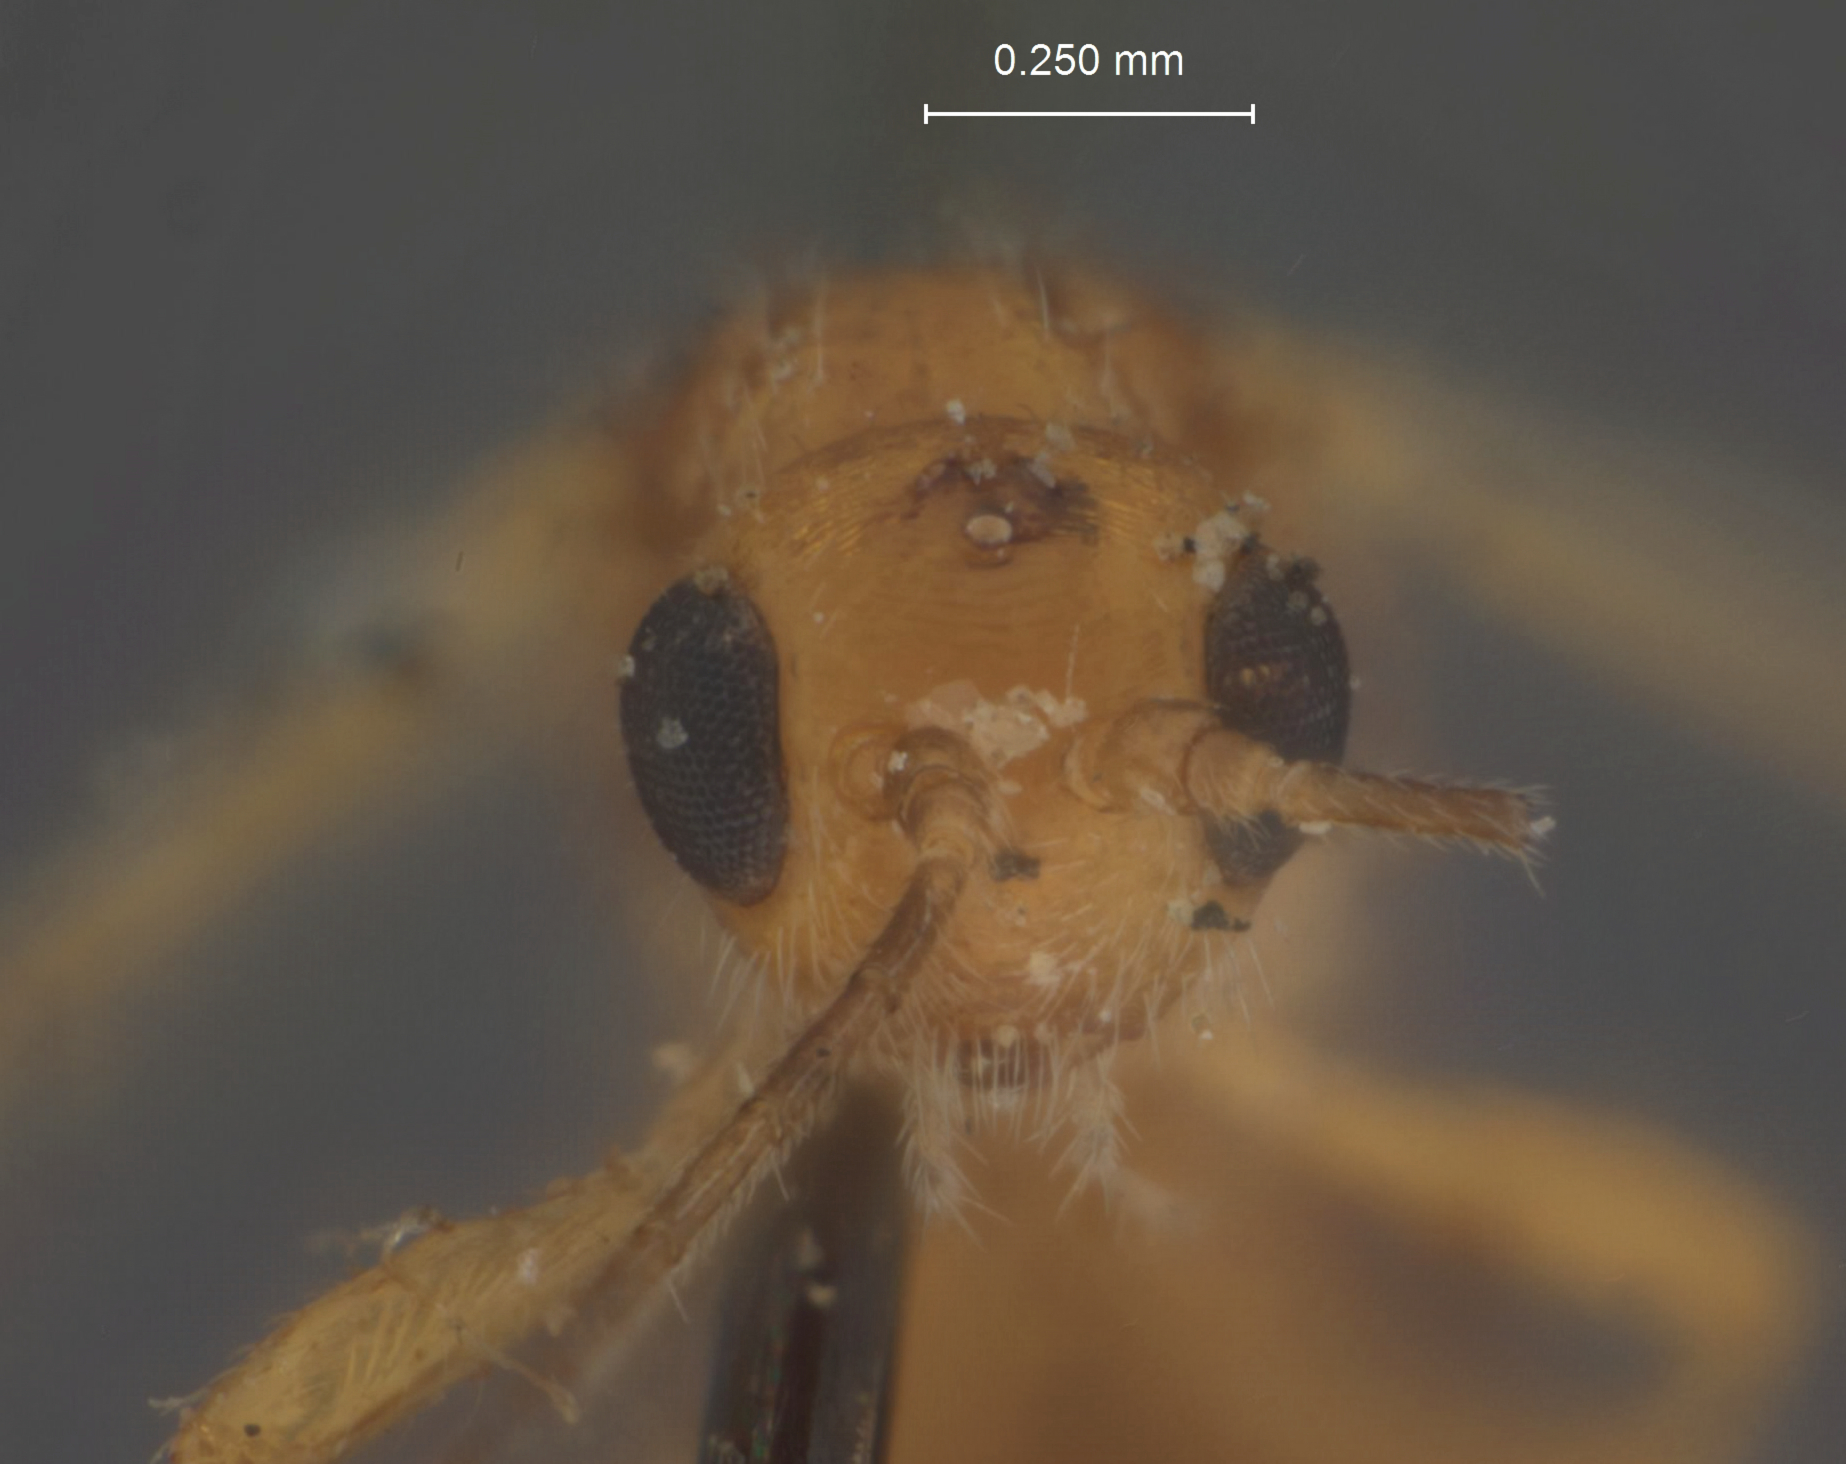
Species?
Heterospilus cephi
